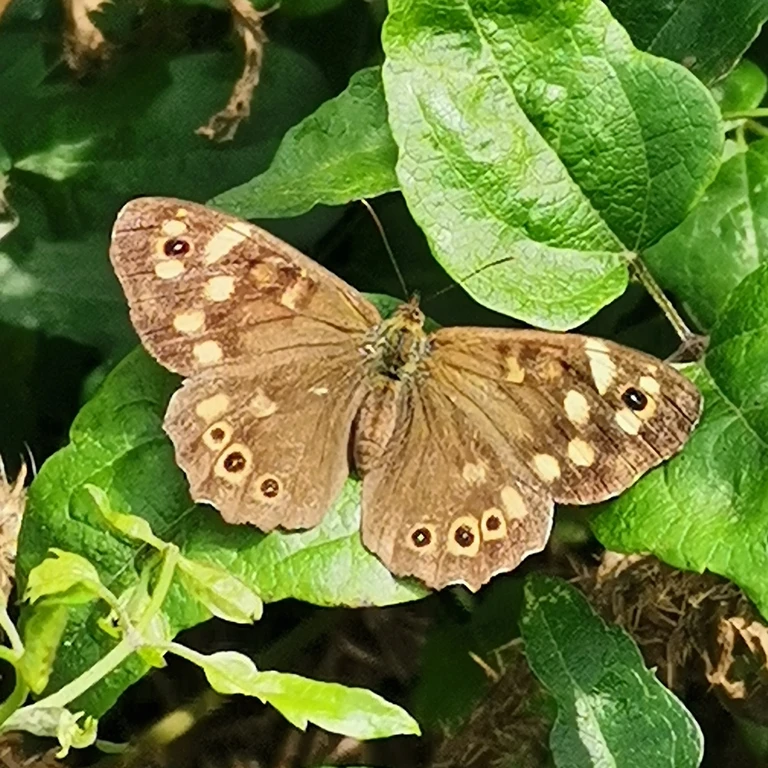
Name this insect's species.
Pararge aegeria
